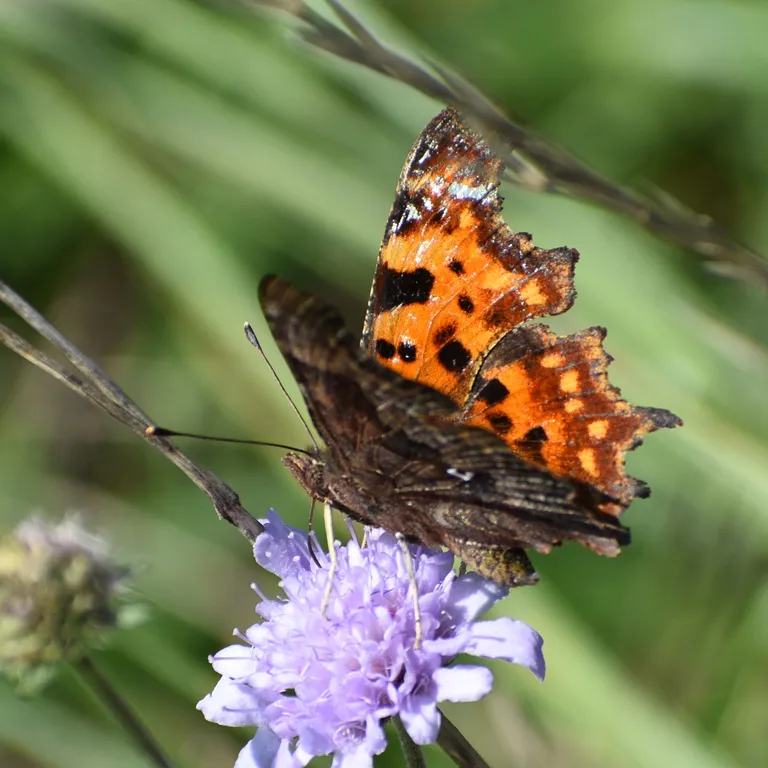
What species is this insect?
Polygonia c-album
